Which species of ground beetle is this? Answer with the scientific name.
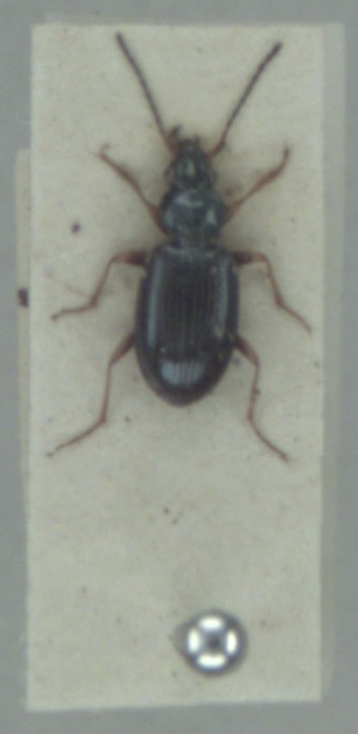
Bembidion deletum
